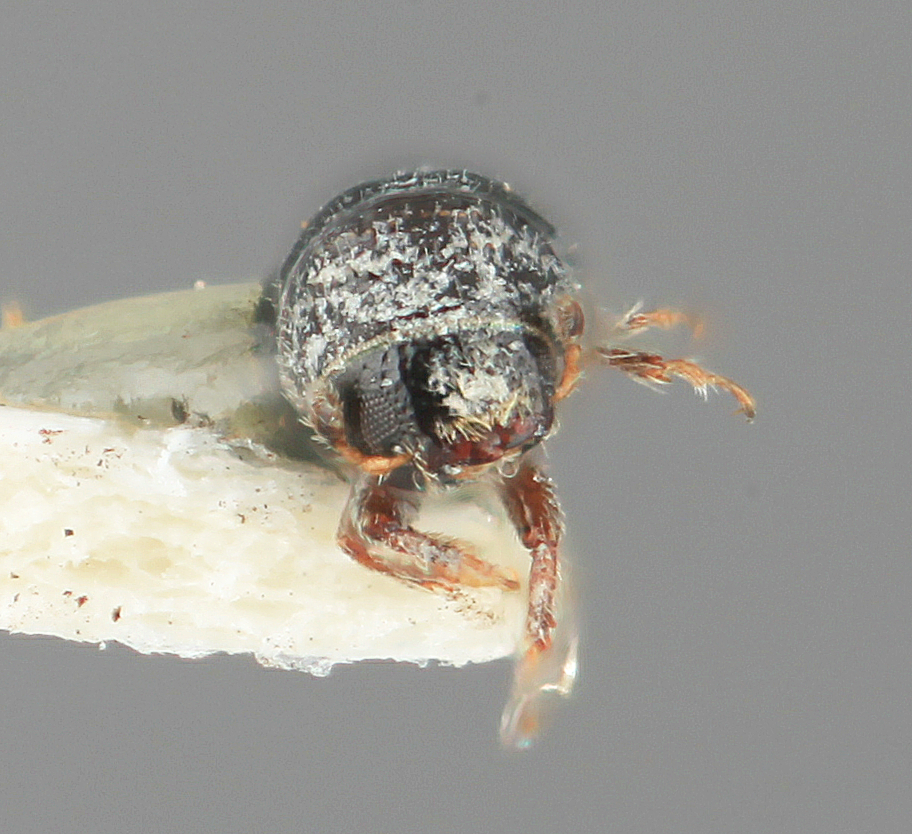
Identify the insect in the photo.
Pityophthorus diligens
